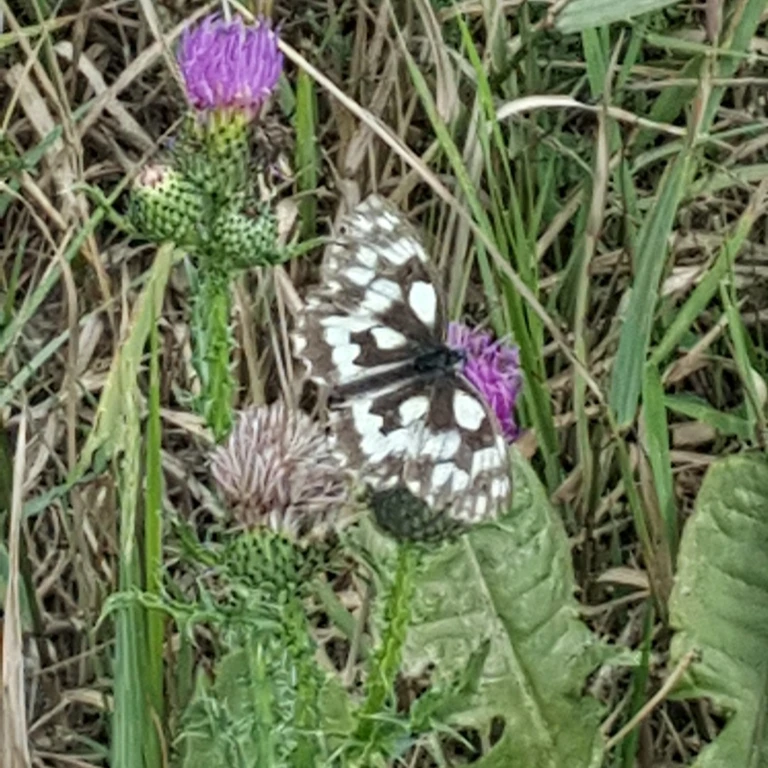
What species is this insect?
Melanargia galathea
